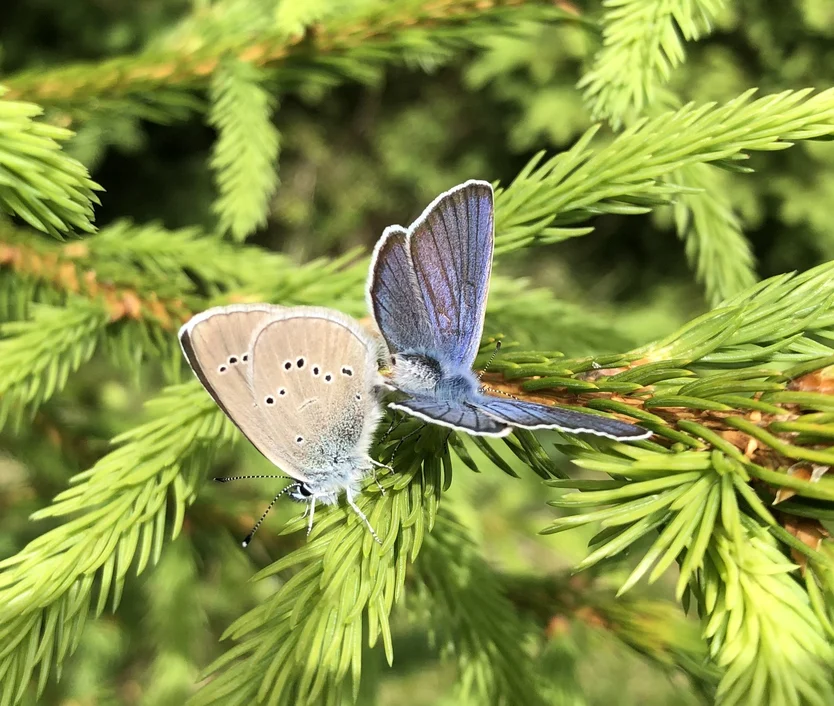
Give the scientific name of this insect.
Cyaniris semiargus
